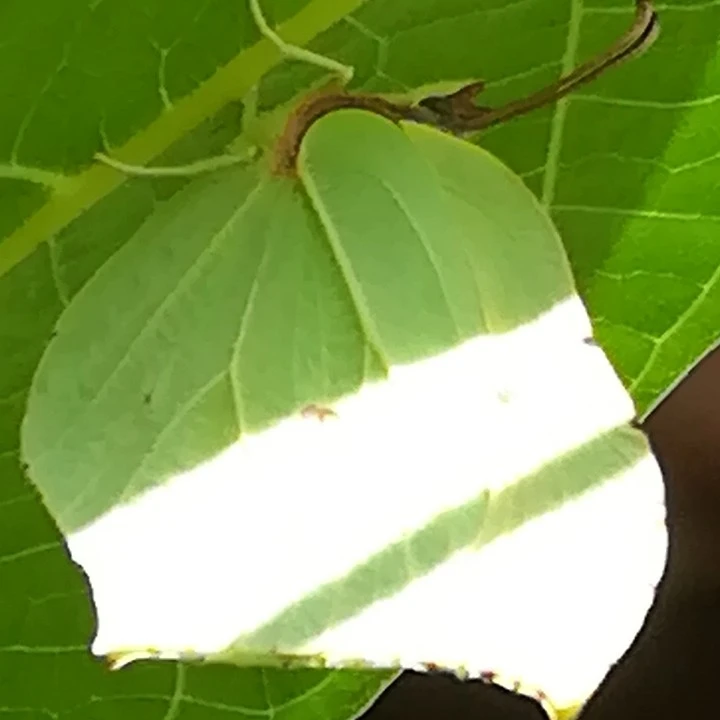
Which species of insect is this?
Gonepteryx rhamni
